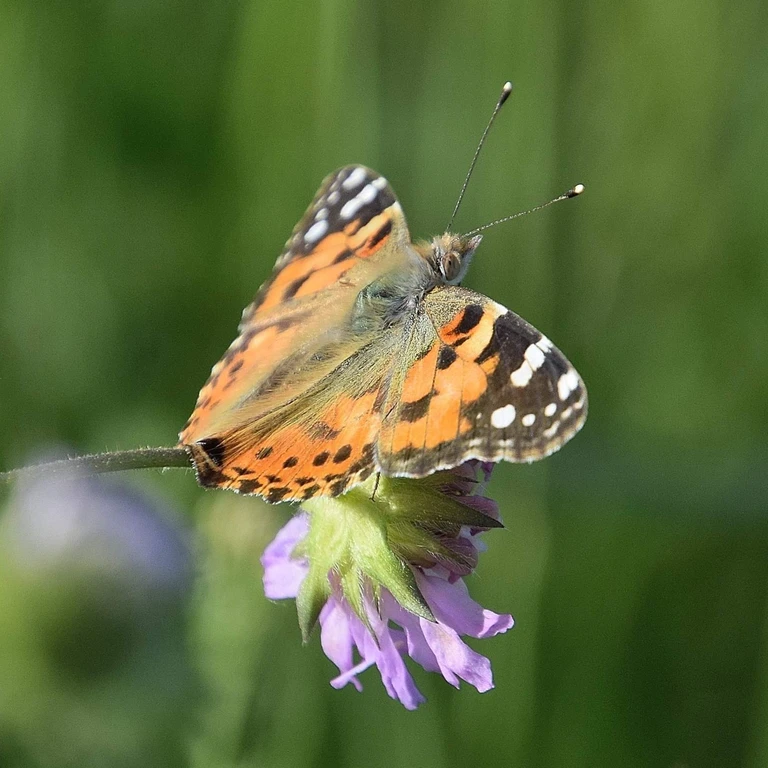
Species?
Vanessa cardui
